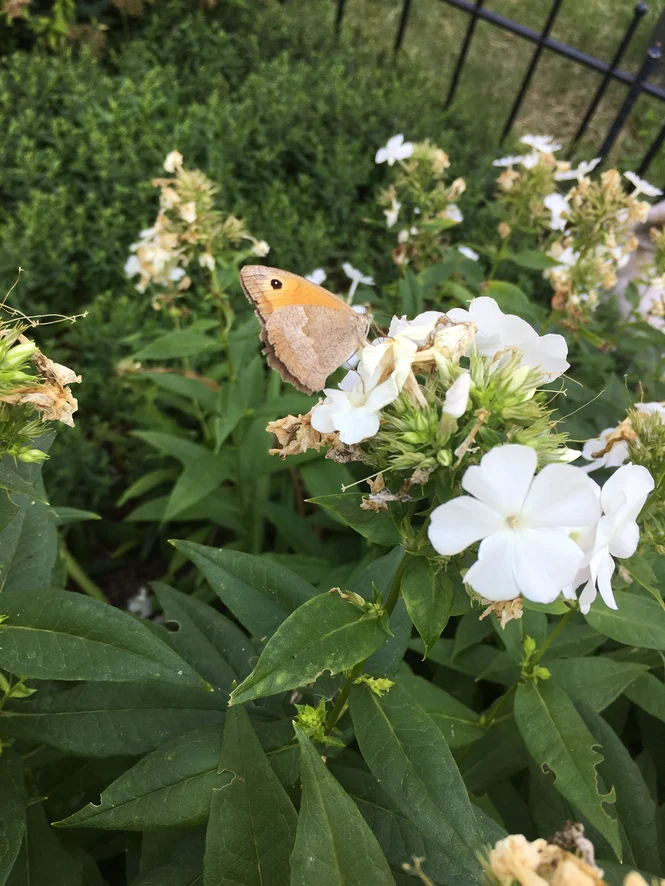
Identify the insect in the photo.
Maniola jurtina
